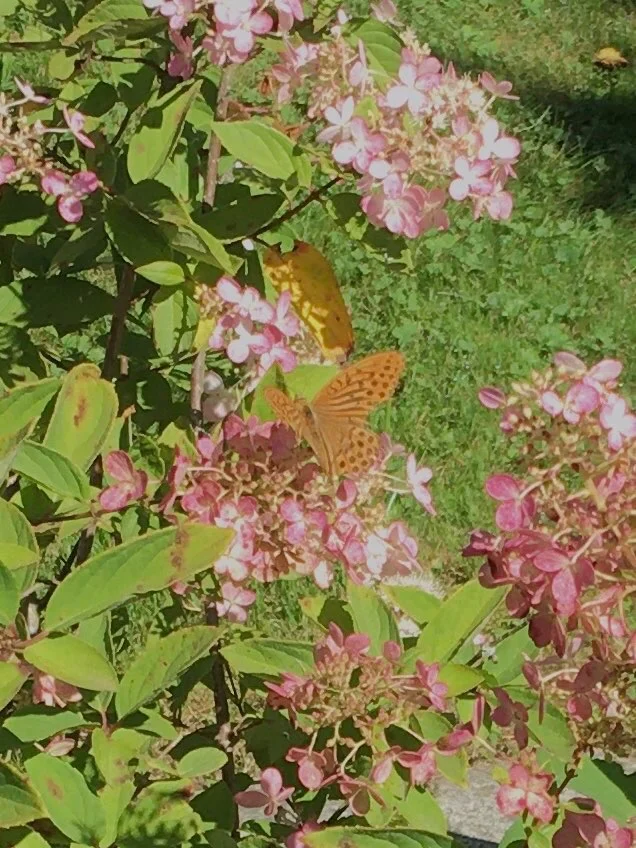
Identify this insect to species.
Argynnis paphia
